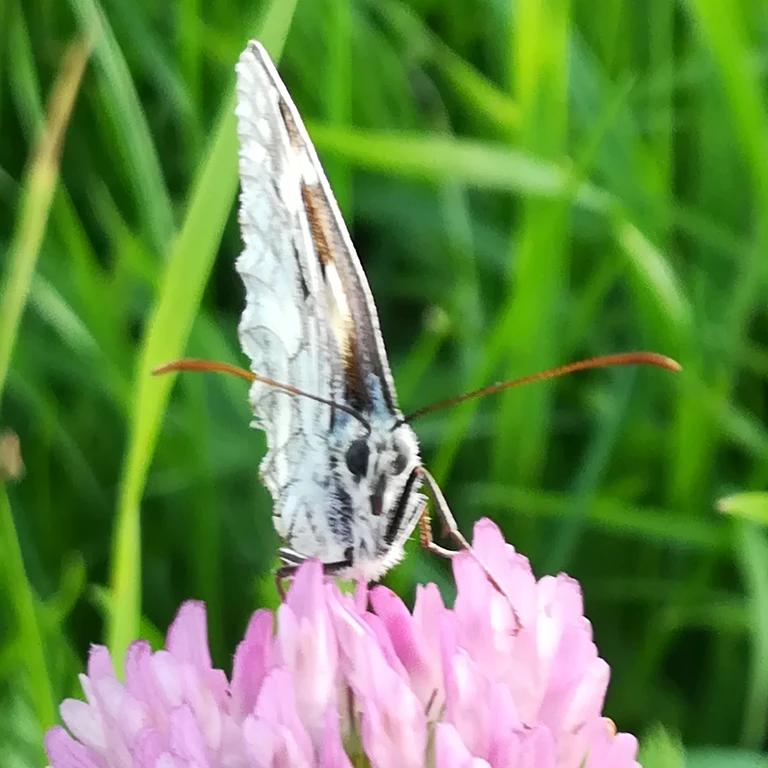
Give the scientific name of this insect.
Melanargia galathea
